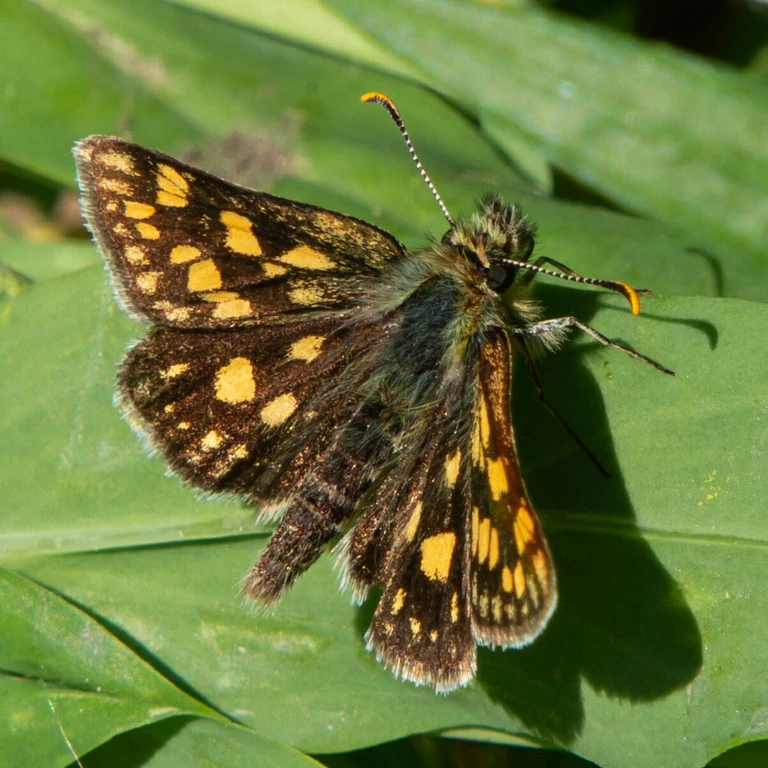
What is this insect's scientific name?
Carterocephalus palaemon
